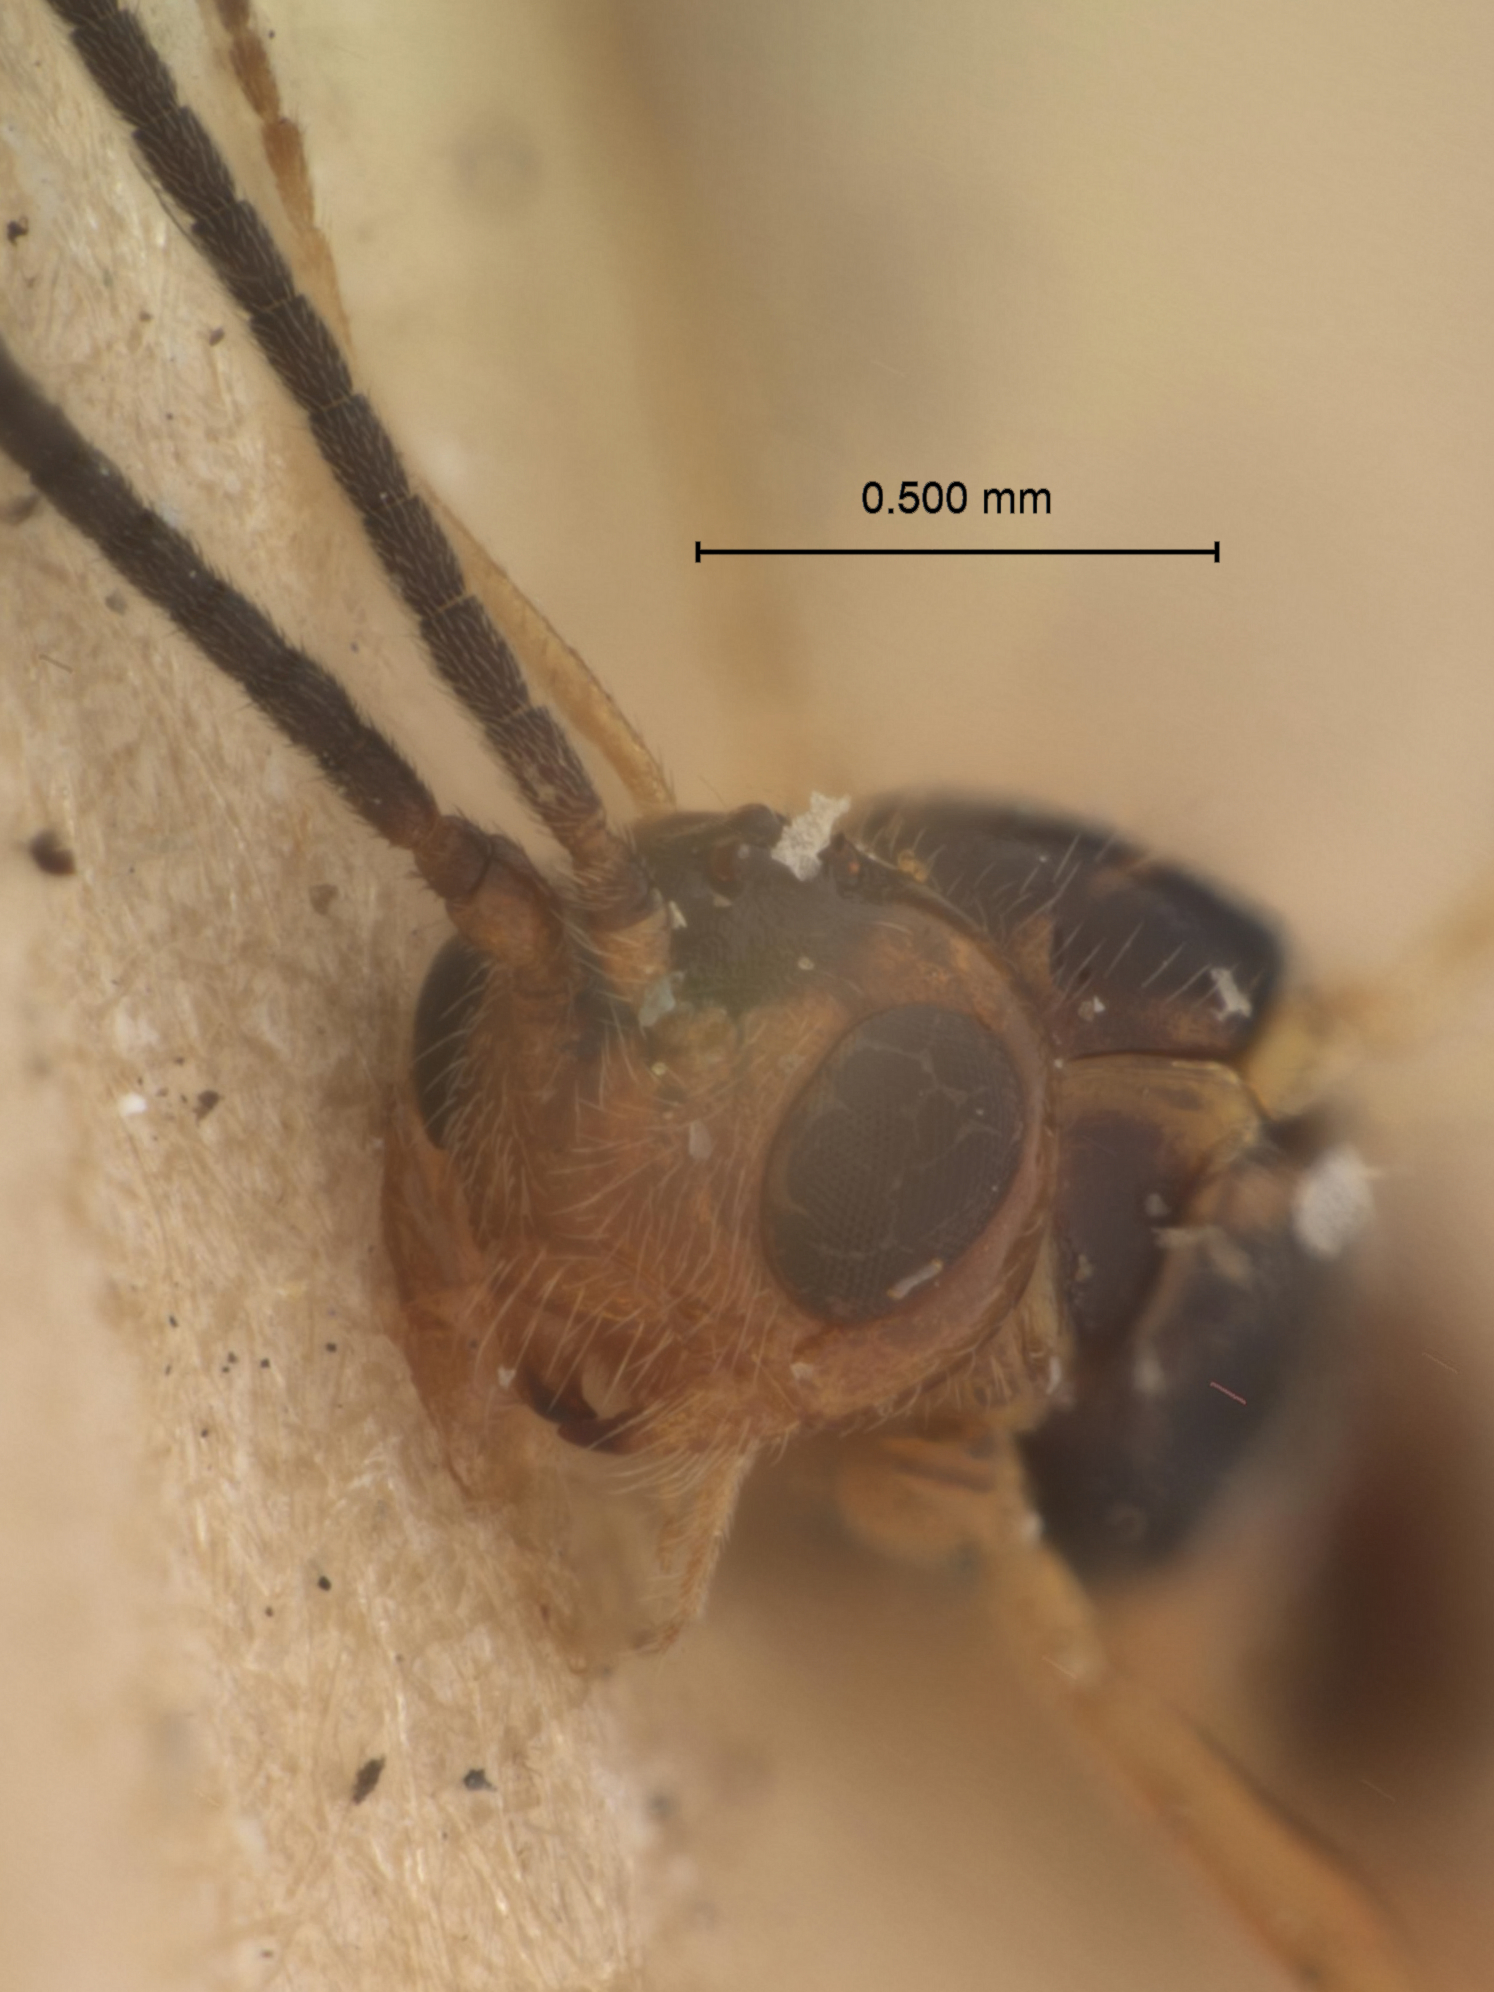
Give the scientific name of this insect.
Opius decoratus
